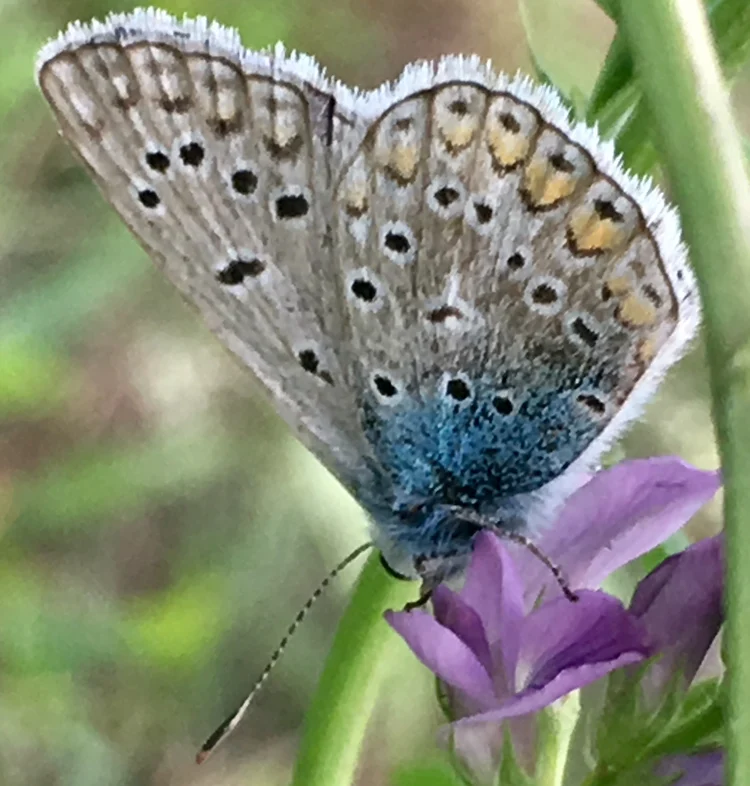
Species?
Polyommatus icarus
